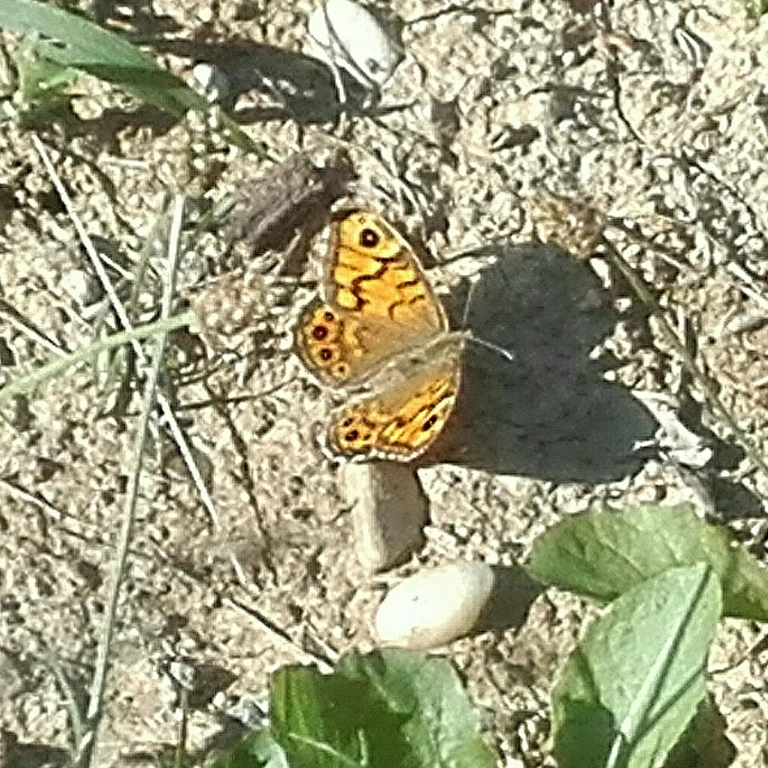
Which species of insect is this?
Lasiommata megera (also Pararge megera)
